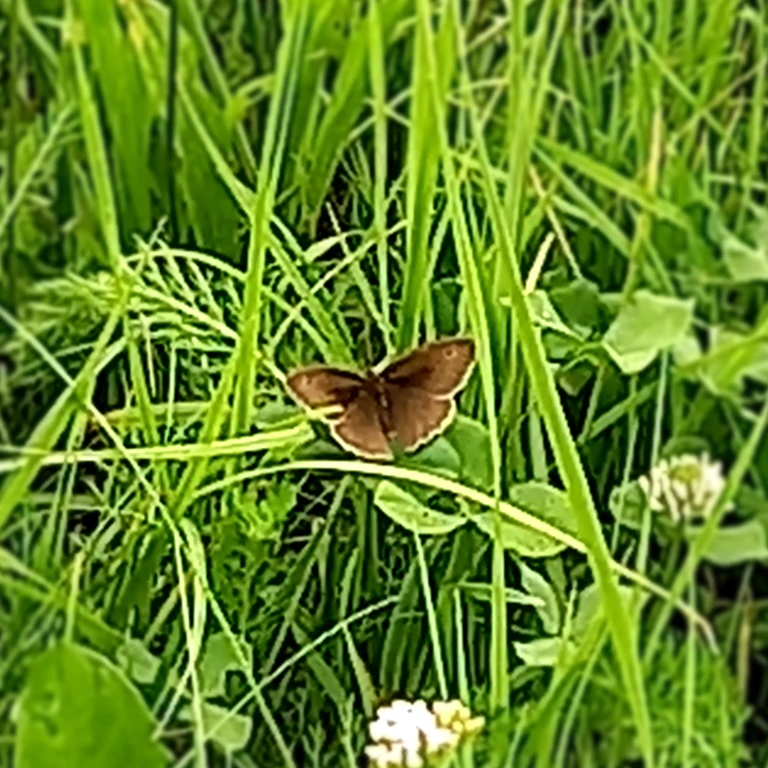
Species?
Maniola jurtina
